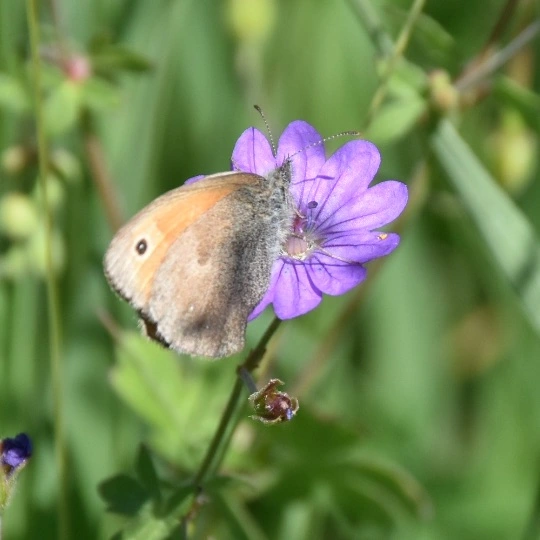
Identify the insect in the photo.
Coenonympha pamphilus
